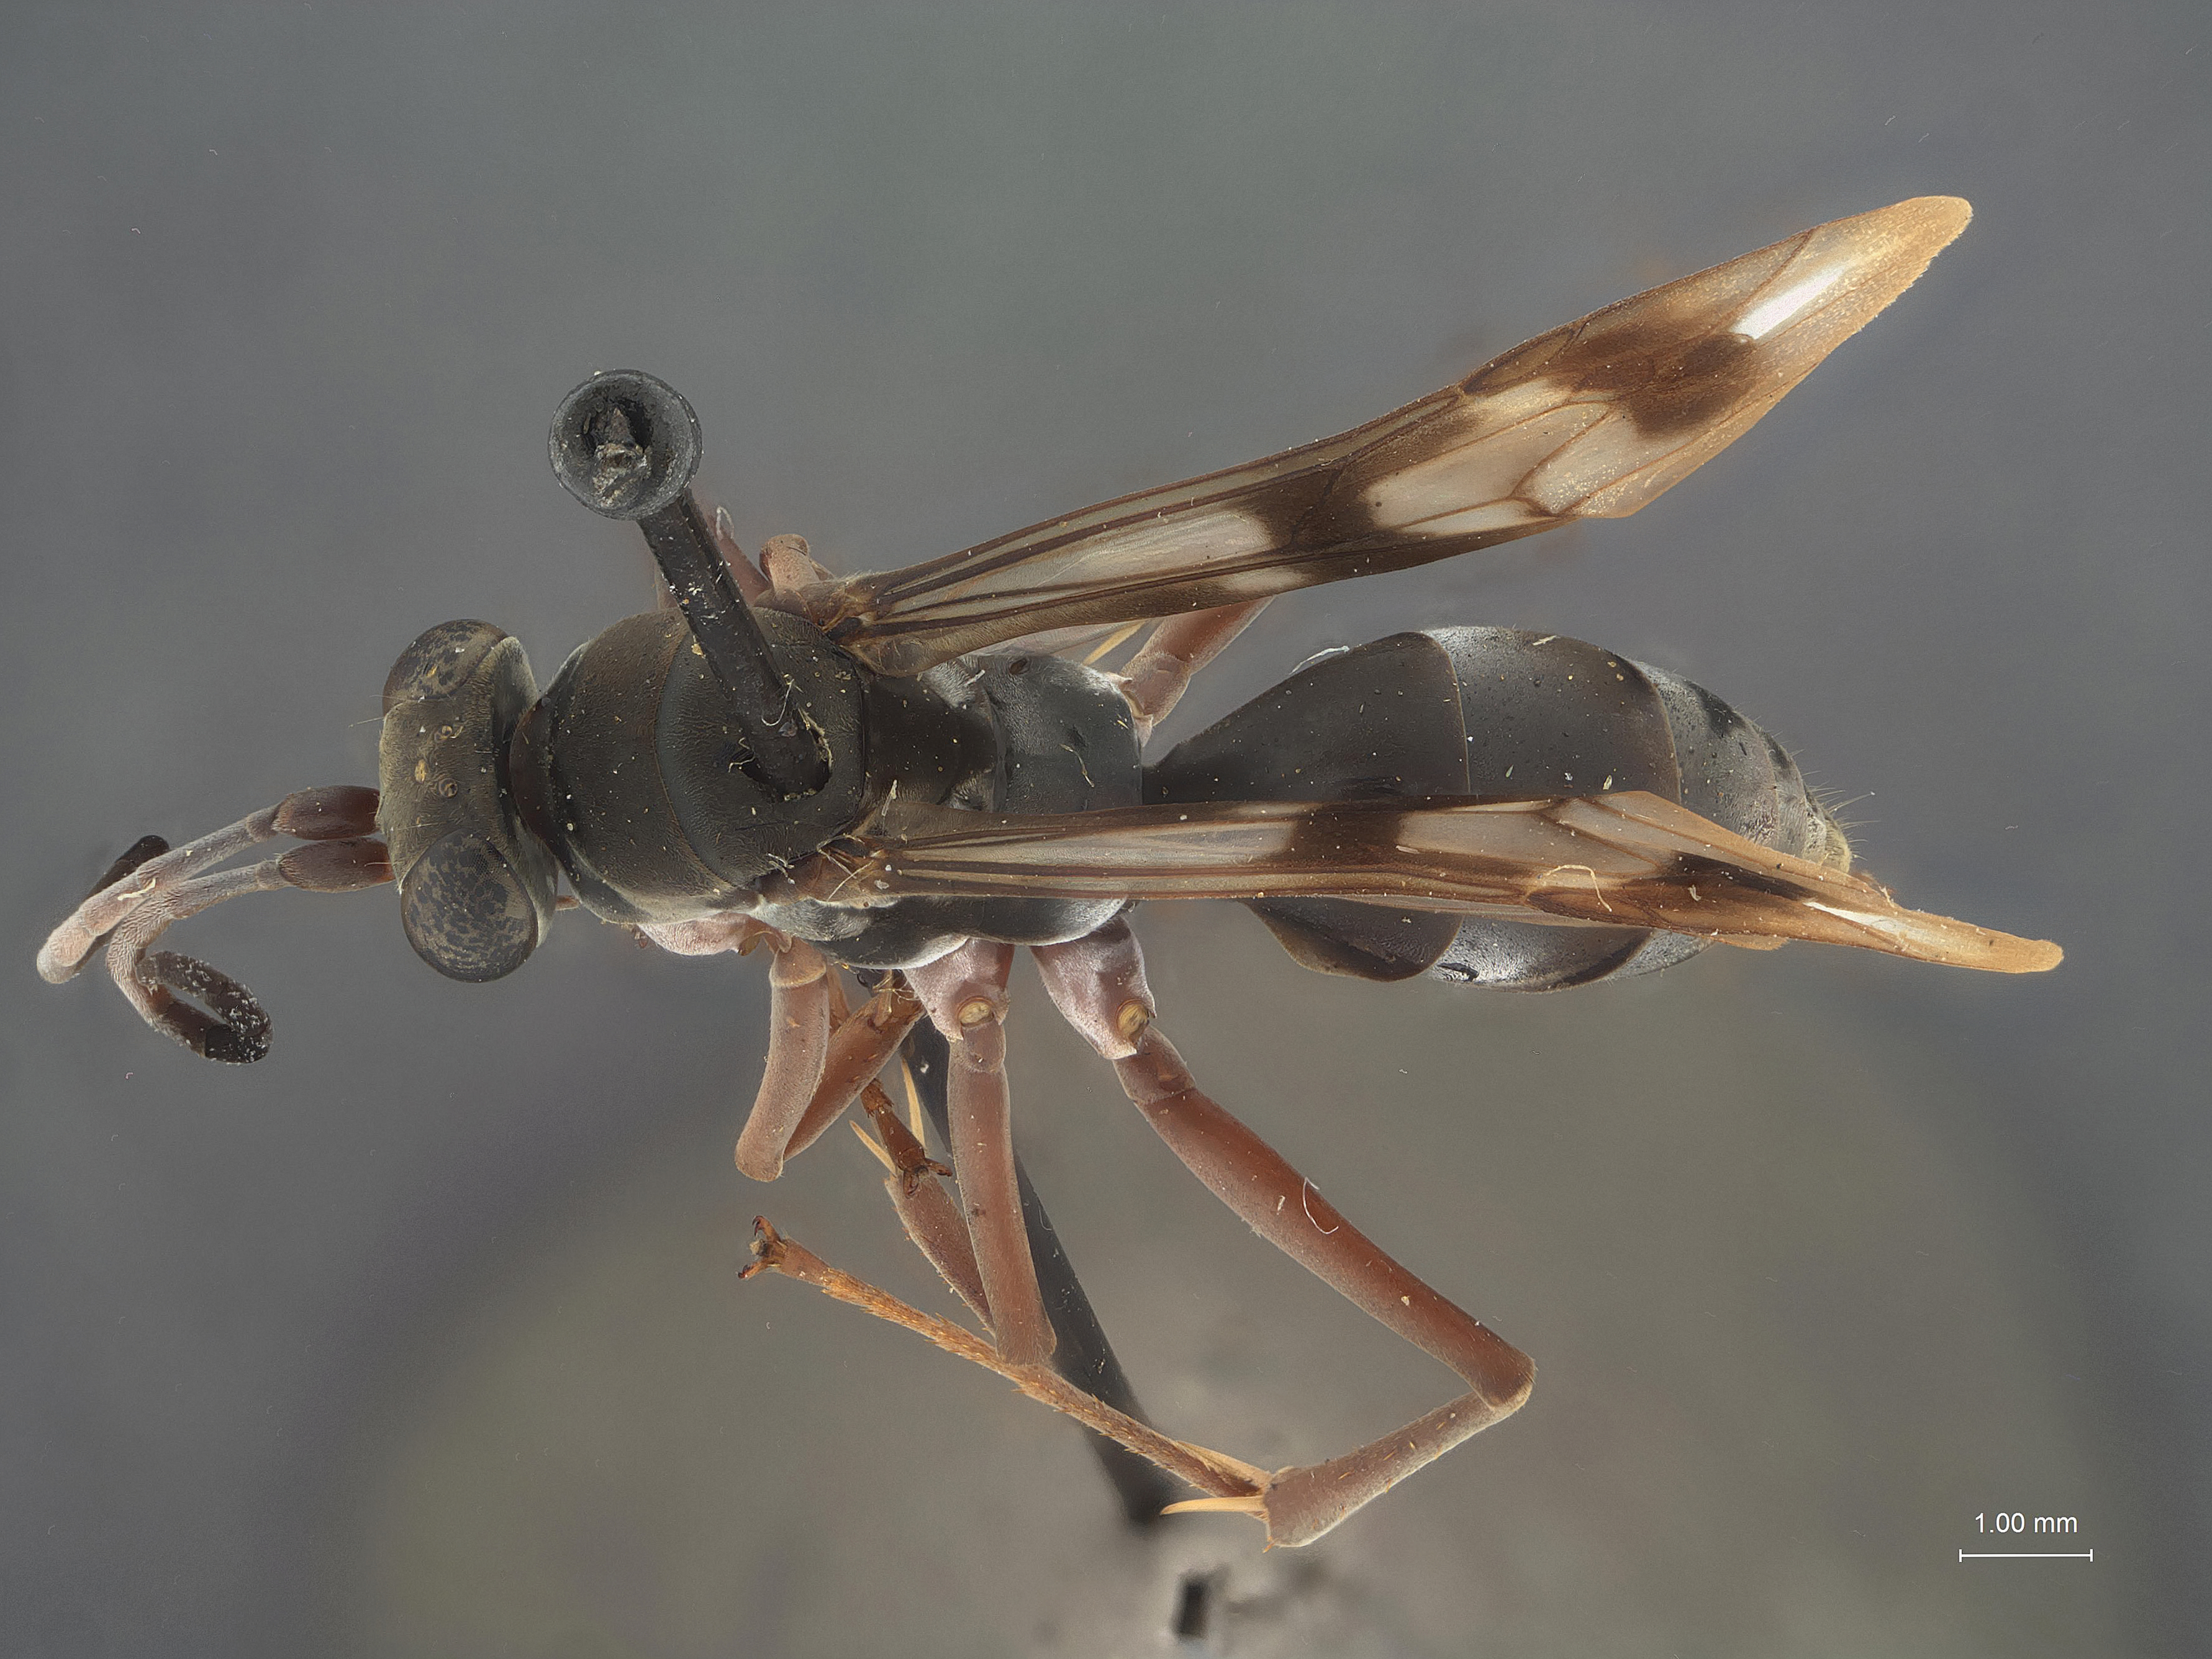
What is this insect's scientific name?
Balboana cameroni
